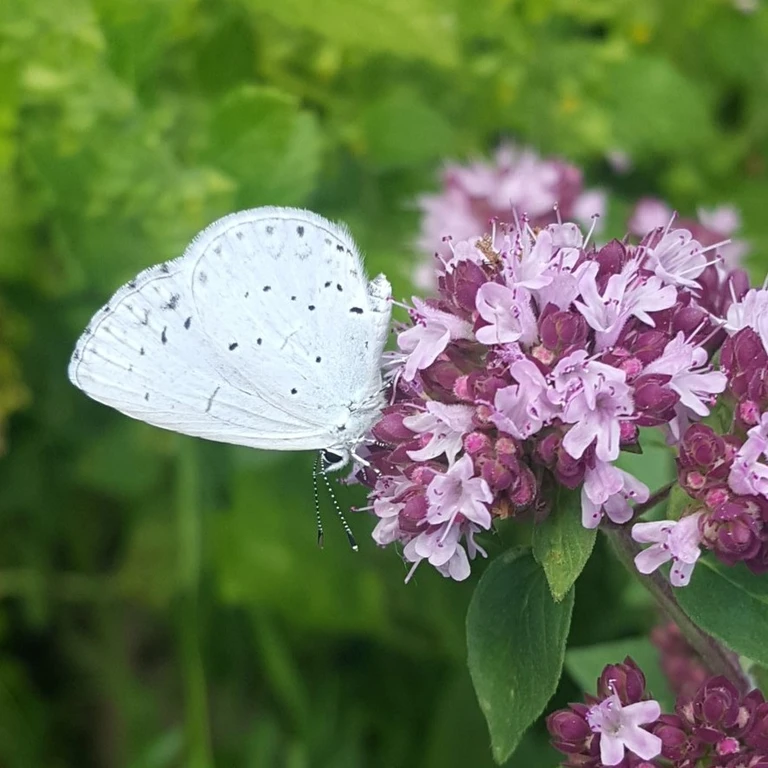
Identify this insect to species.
Celastrina argiolus
